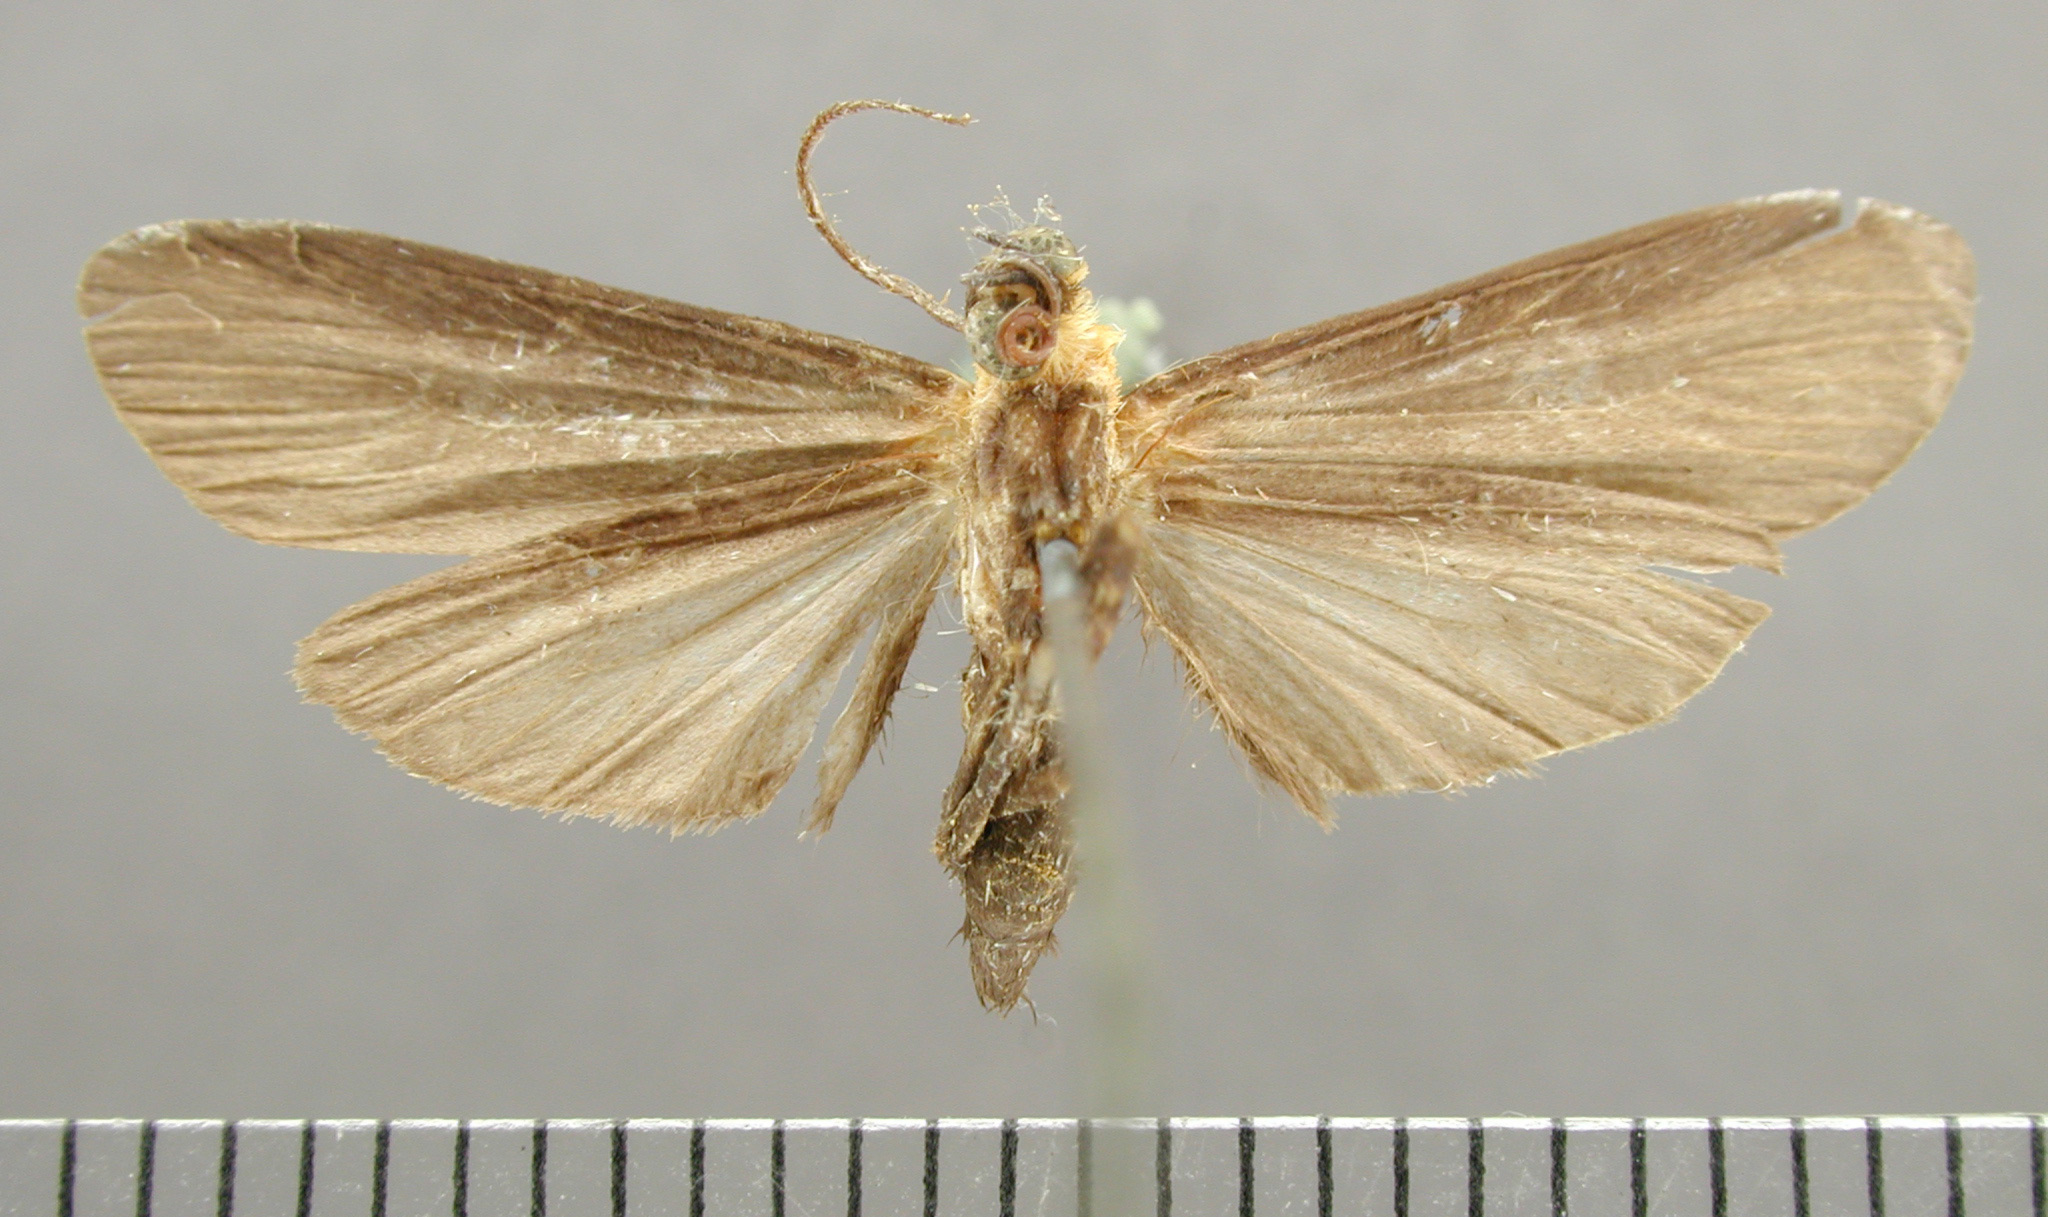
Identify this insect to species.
Ardonea judaphila
